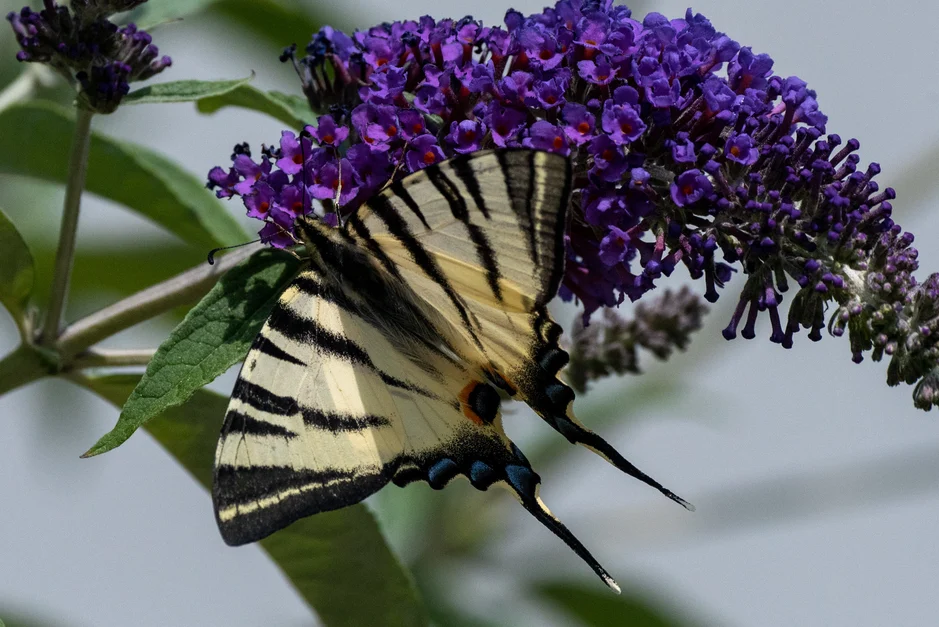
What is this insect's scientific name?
Iphiclides podalirius
